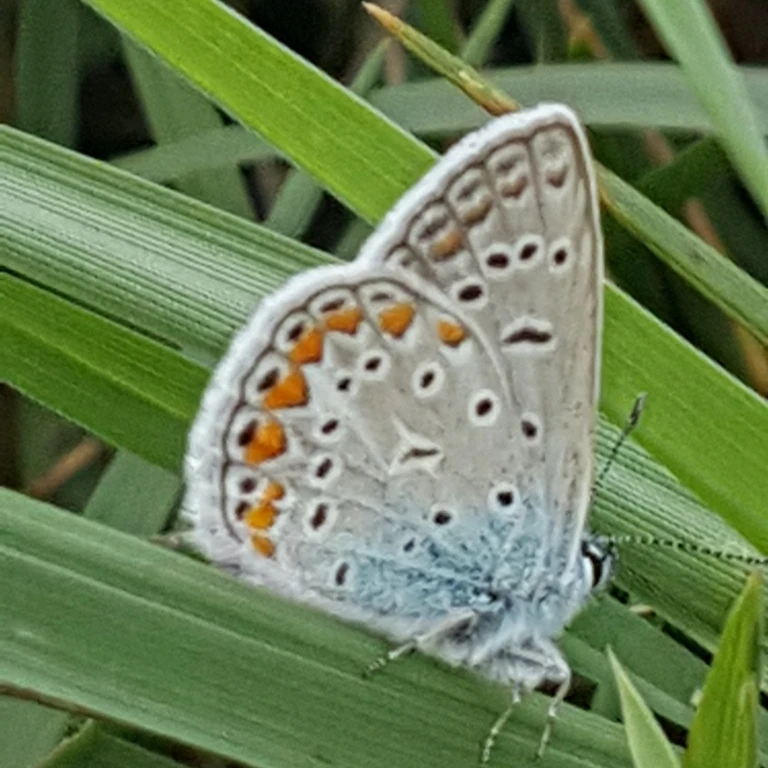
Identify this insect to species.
Polyommatus icarus
